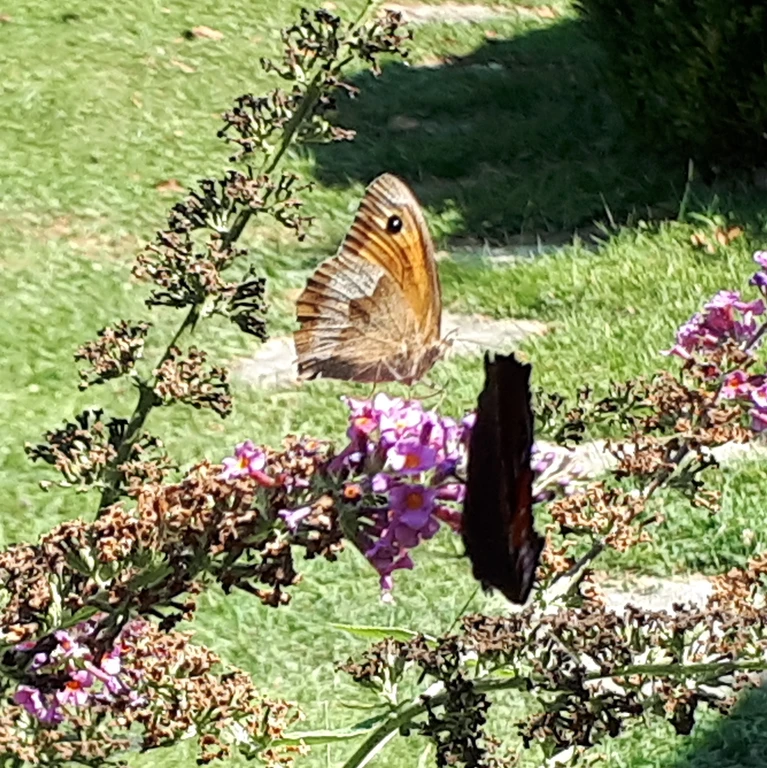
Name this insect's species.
Maniola jurtina
